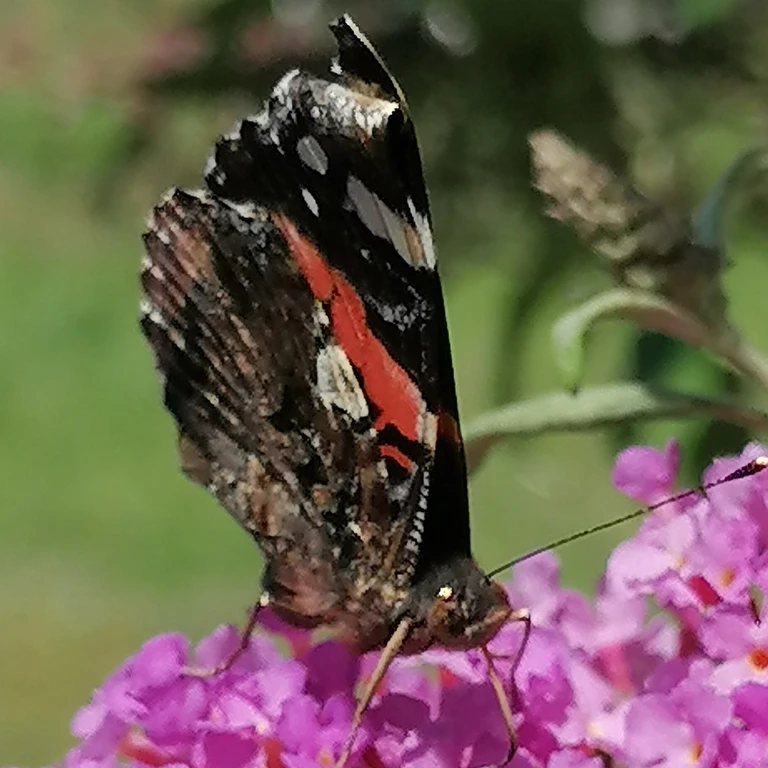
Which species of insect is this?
Vanessa atalanta
